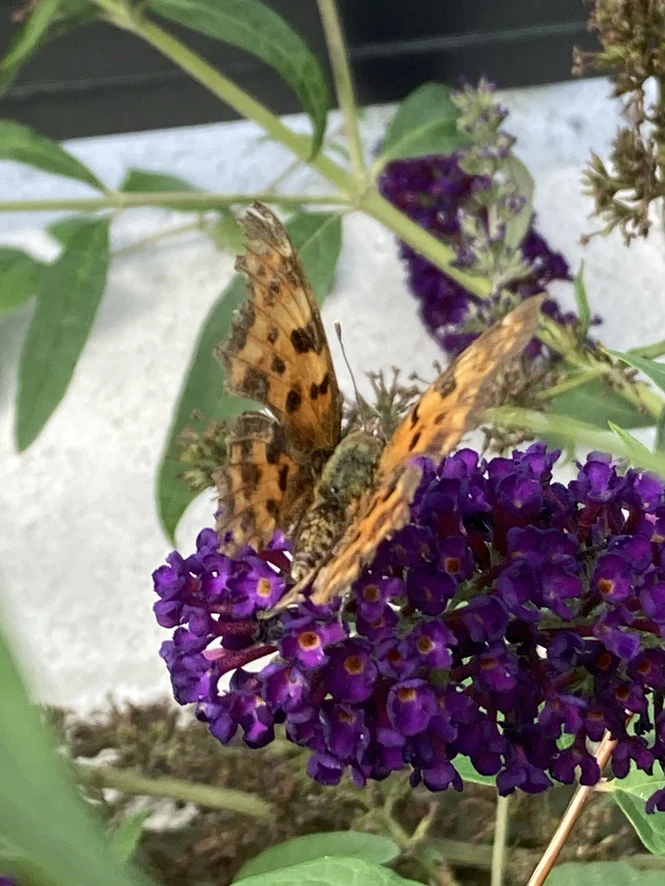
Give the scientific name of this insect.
Polygonia c-album
